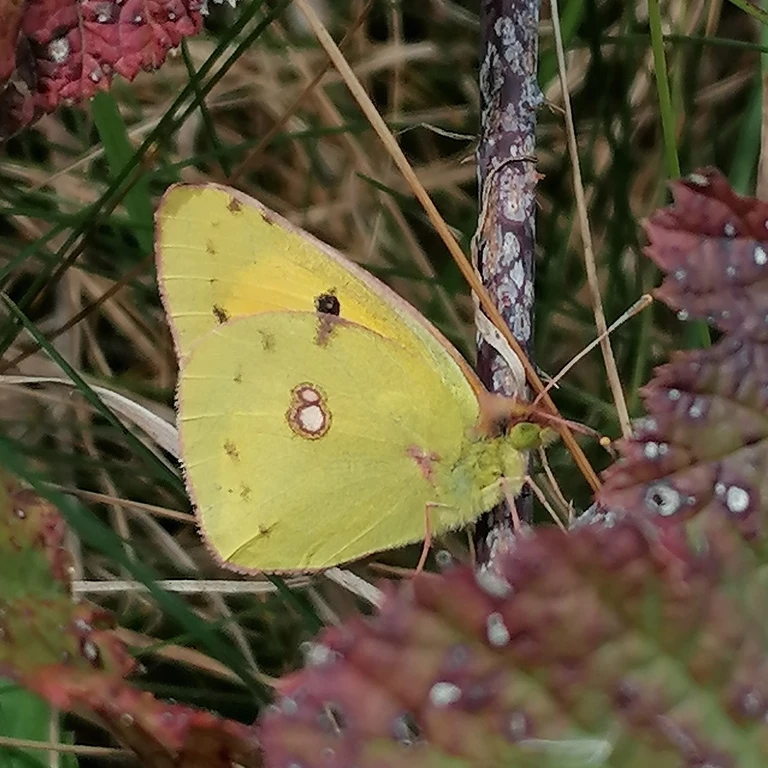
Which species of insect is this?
Colias croceus
